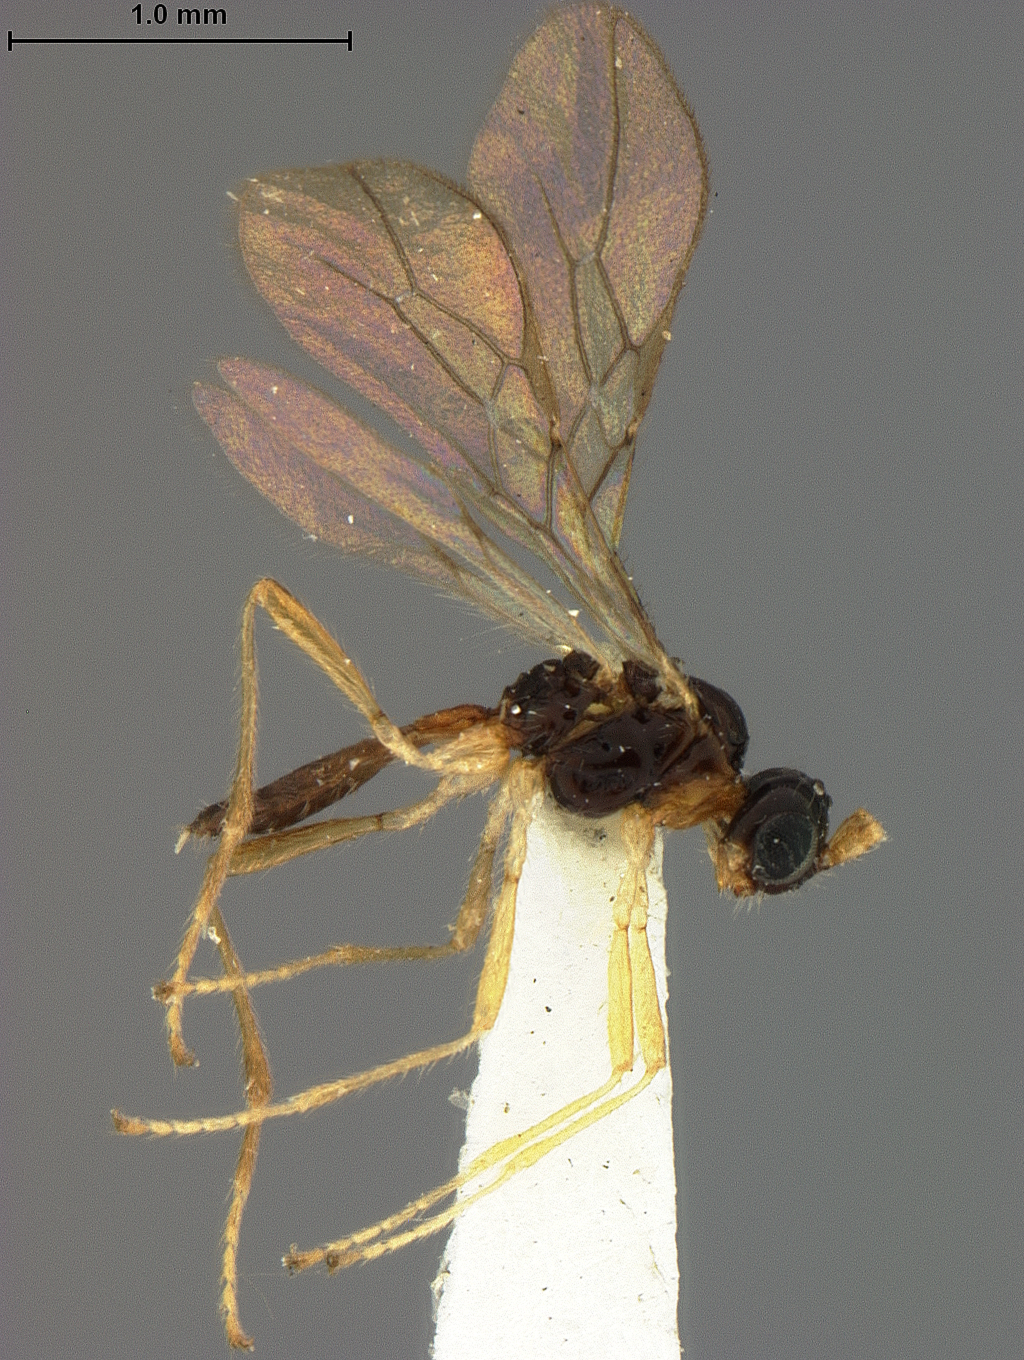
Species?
Kahlia flairpes
